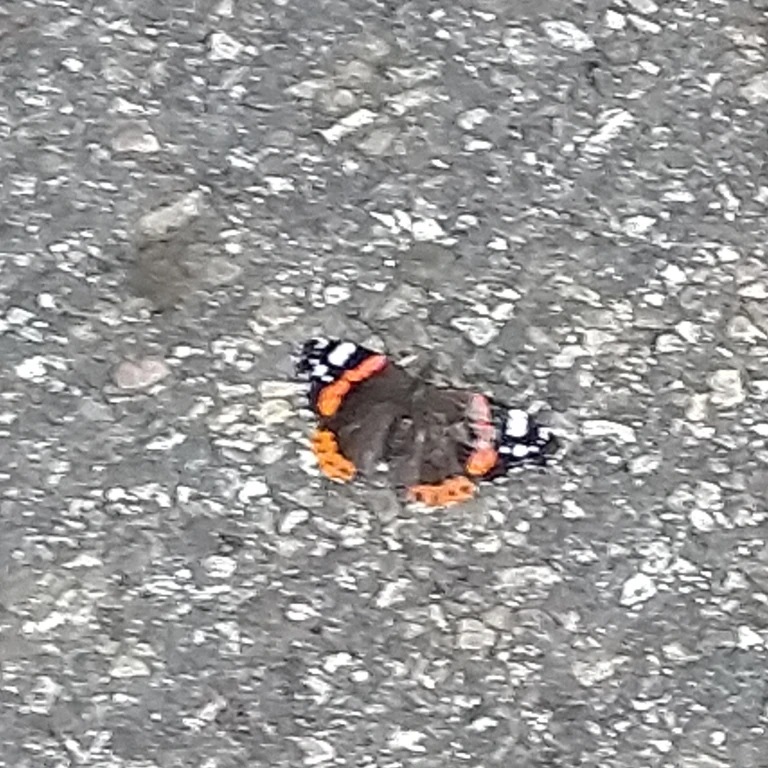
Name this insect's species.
Vanessa atalanta
